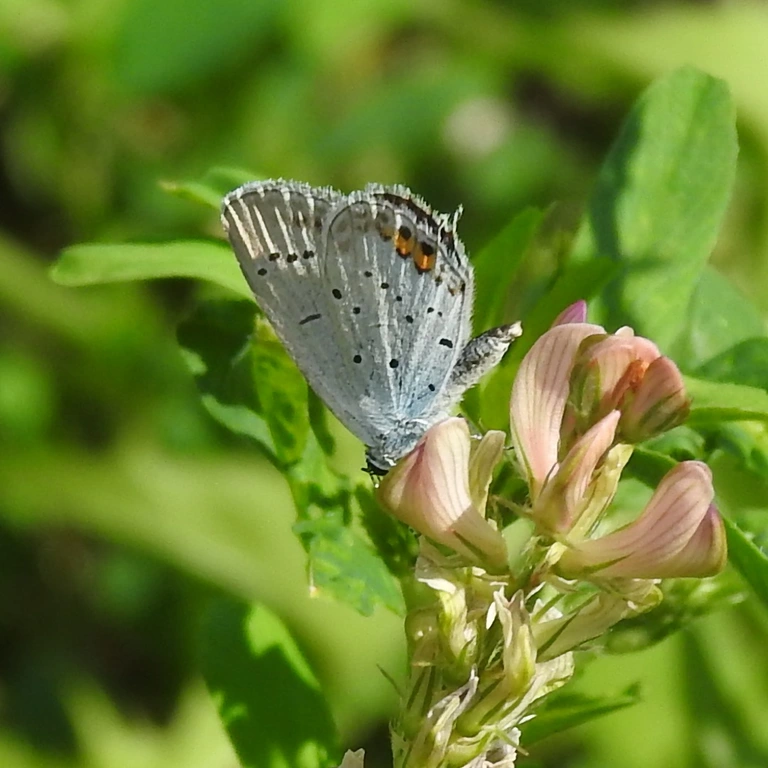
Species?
Cupido argiades (also Elkalyce argiades)
